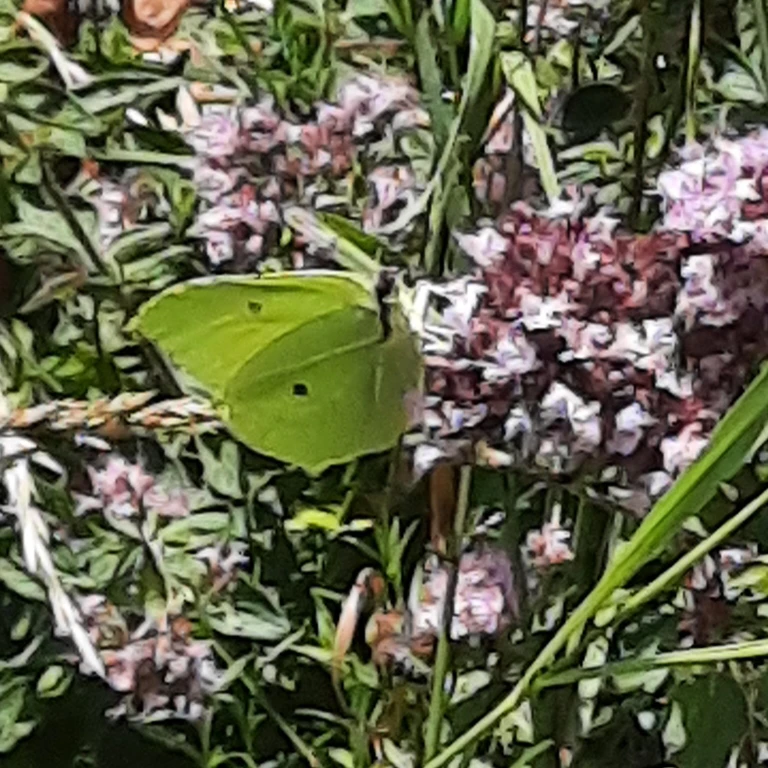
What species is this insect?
Gonepteryx rhamni
